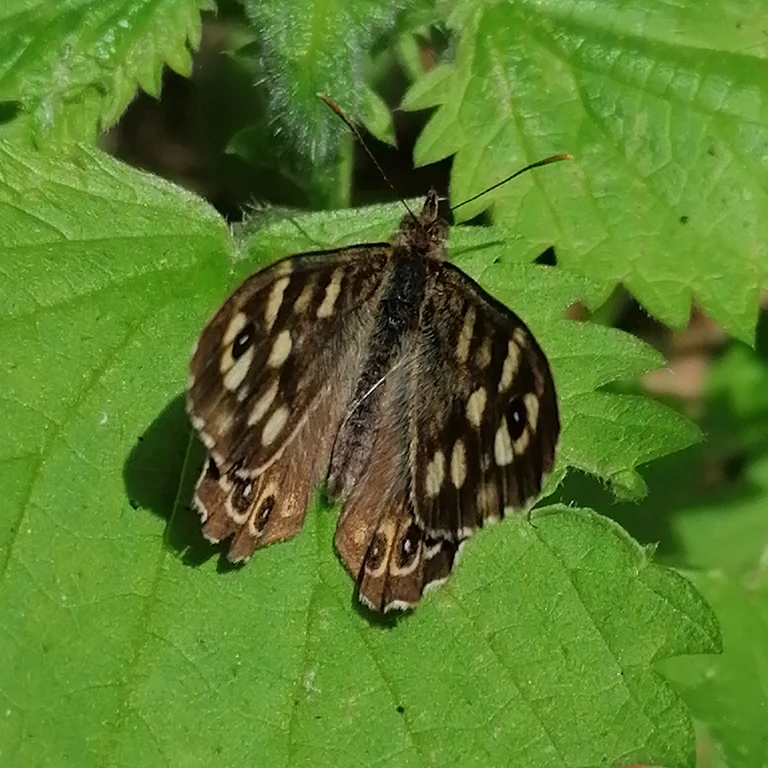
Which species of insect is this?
Pararge aegeria
